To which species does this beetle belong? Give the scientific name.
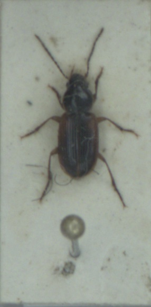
Stenolophus mixtus
